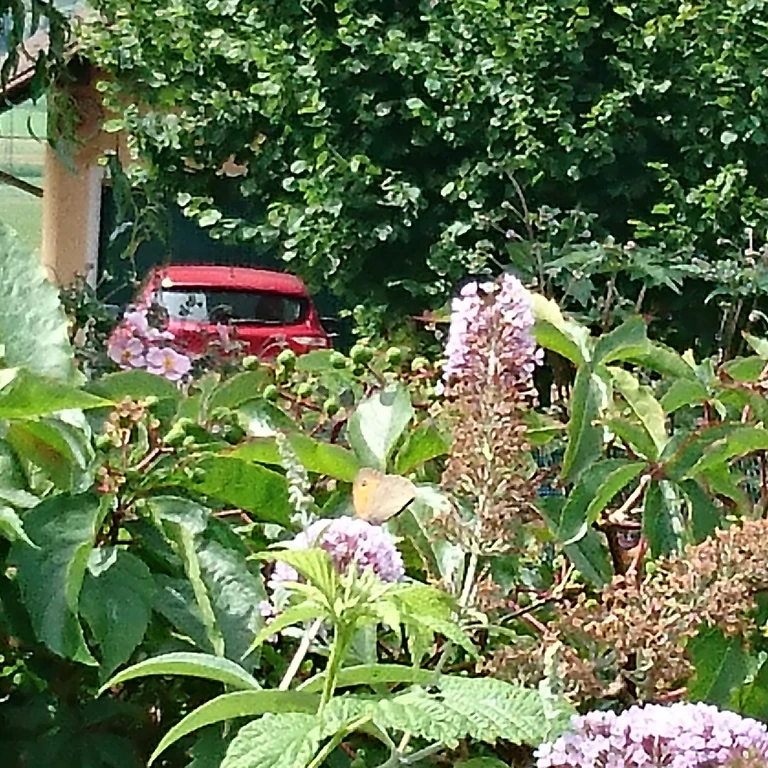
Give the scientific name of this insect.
Maniola jurtina
